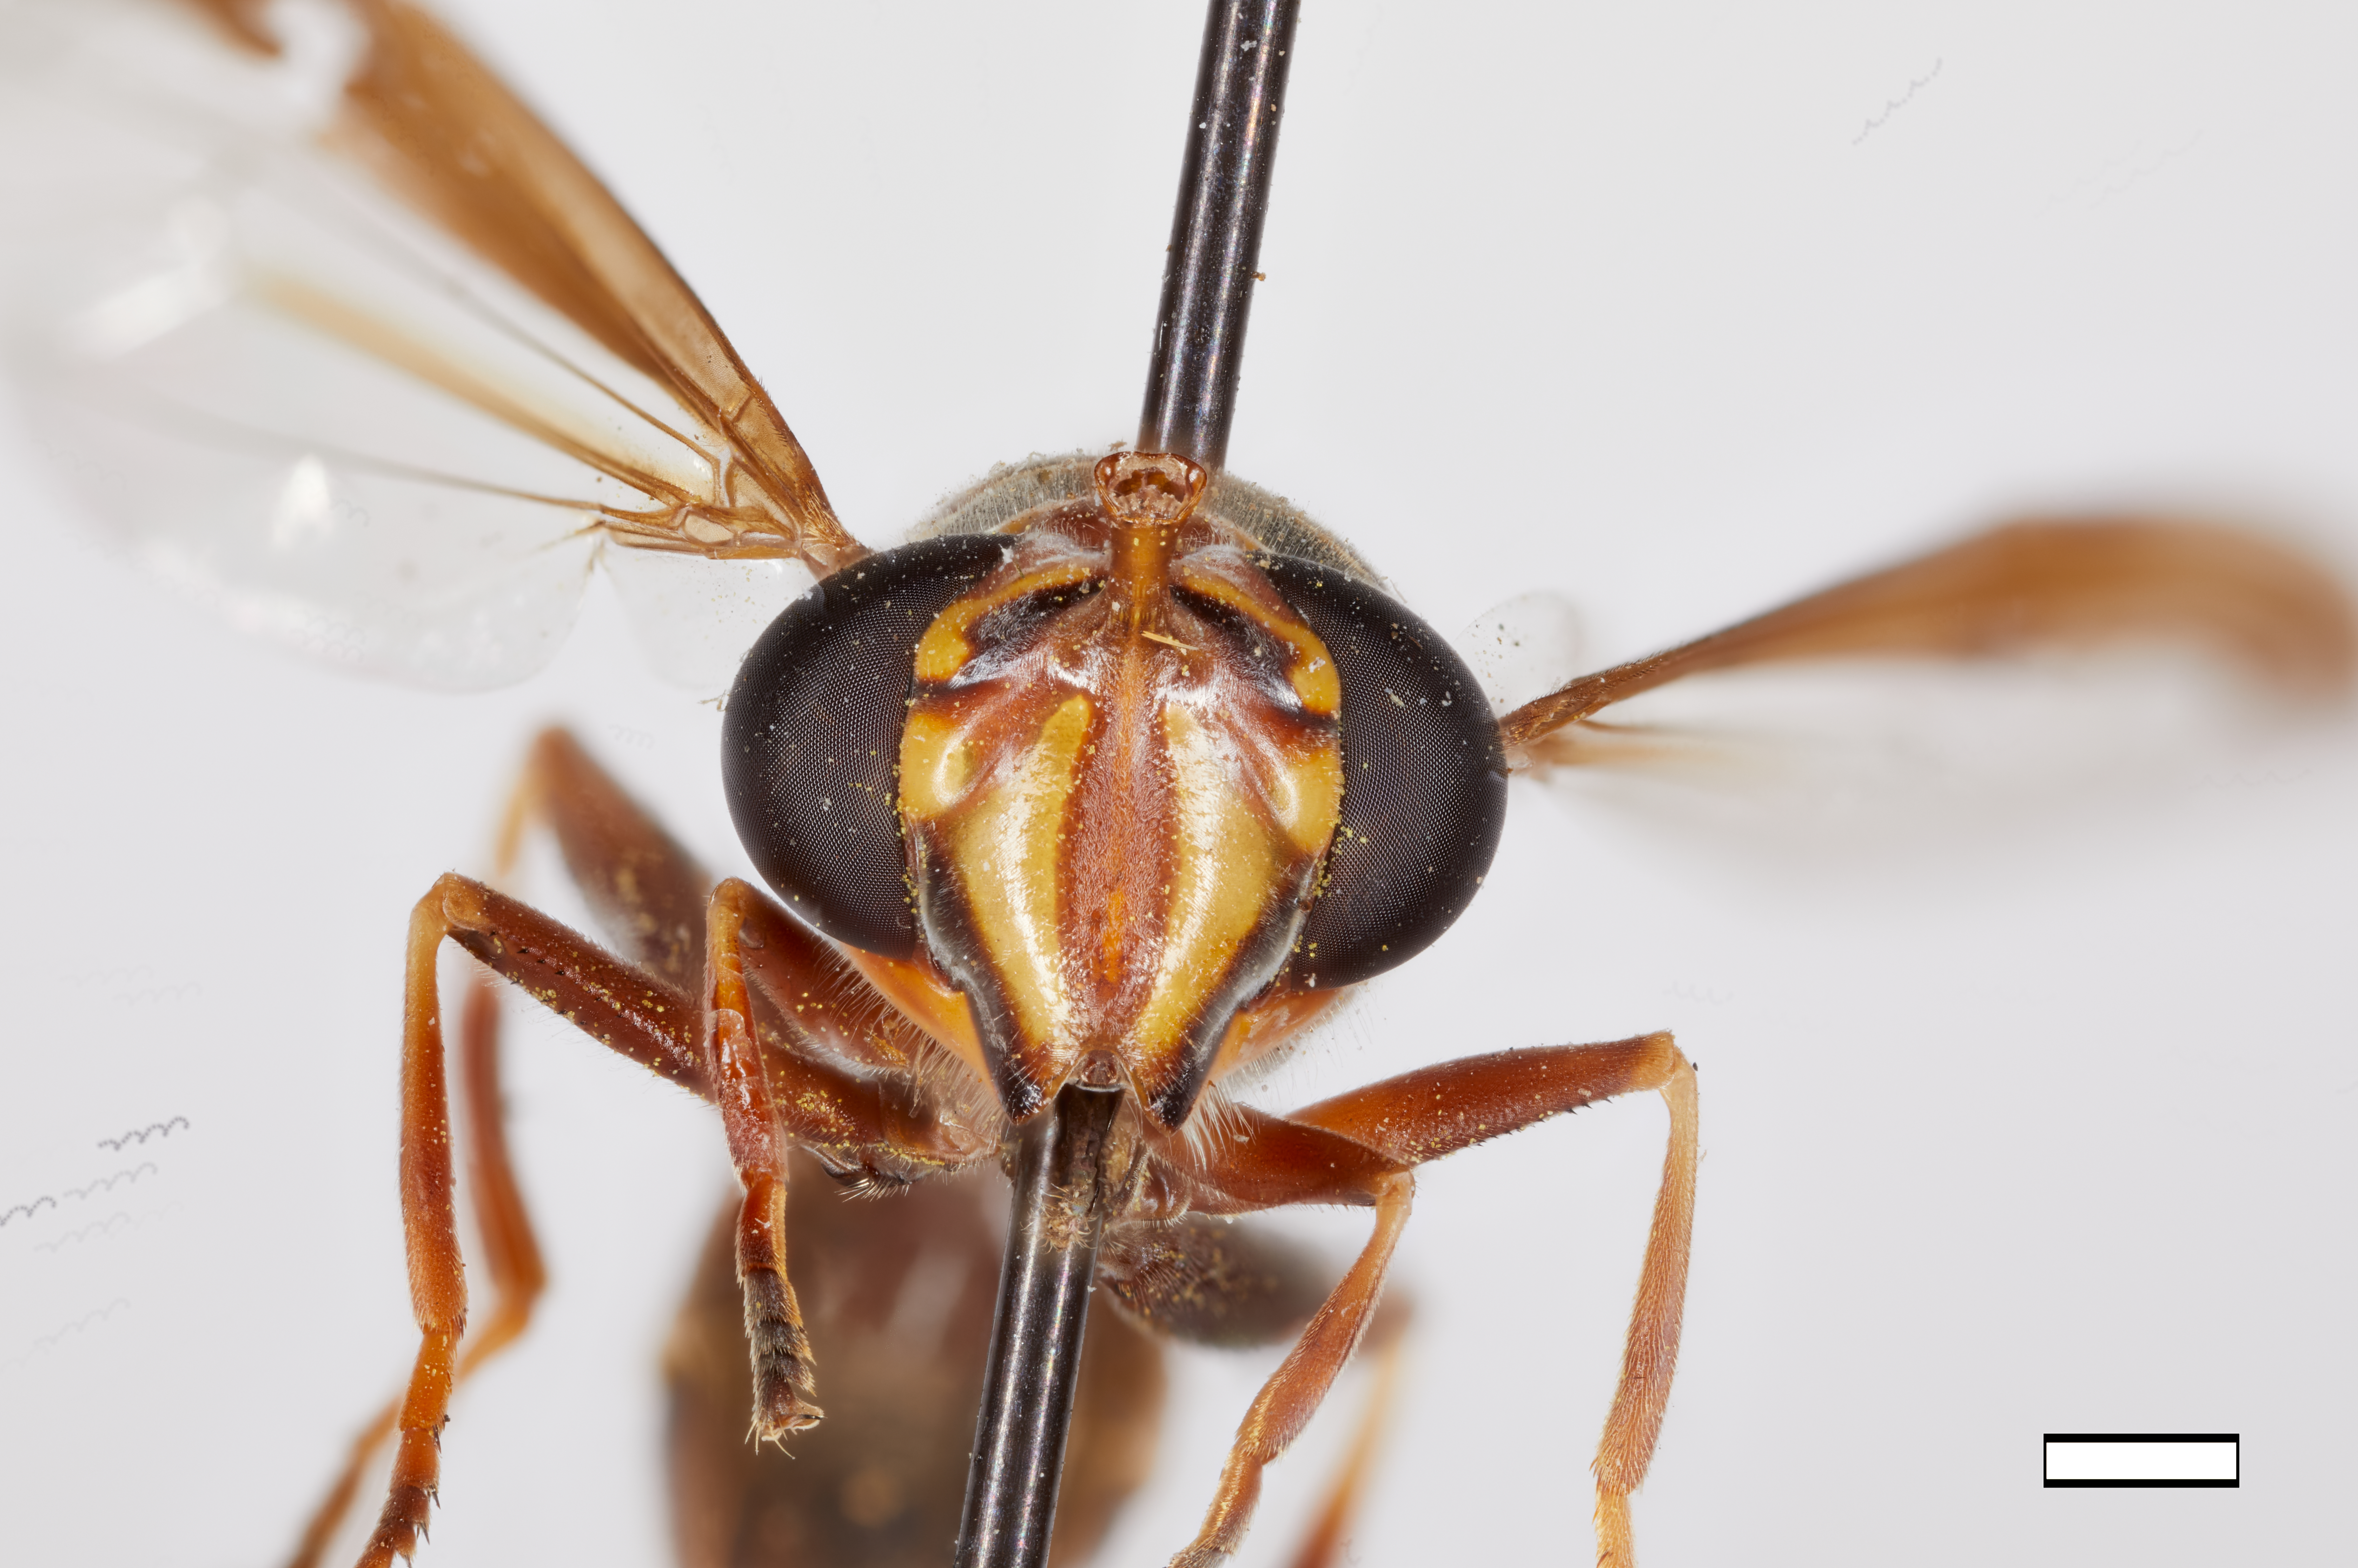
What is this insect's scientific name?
Polybiomyia engelhardti
